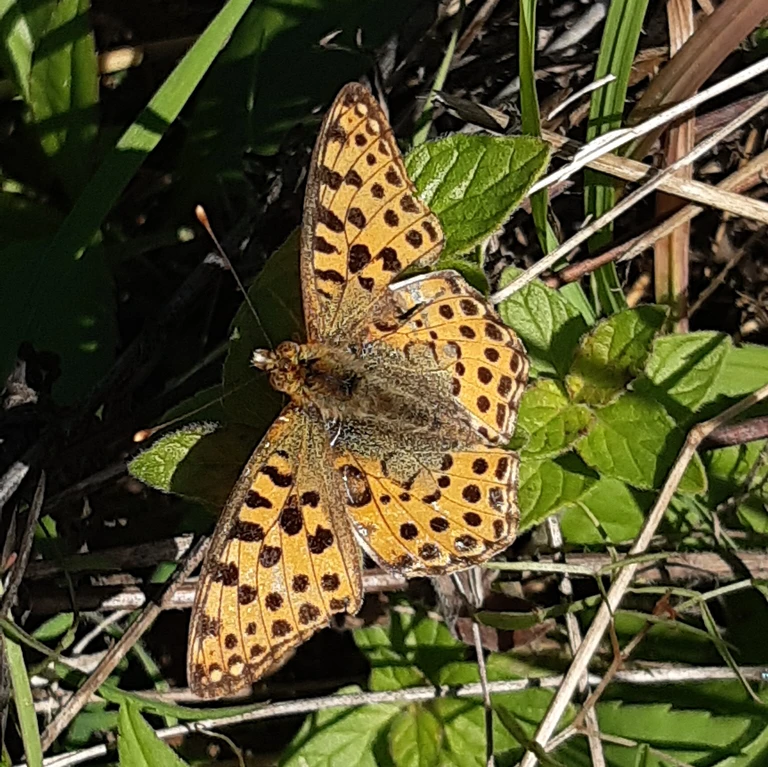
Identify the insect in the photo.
Issoria lathonia
